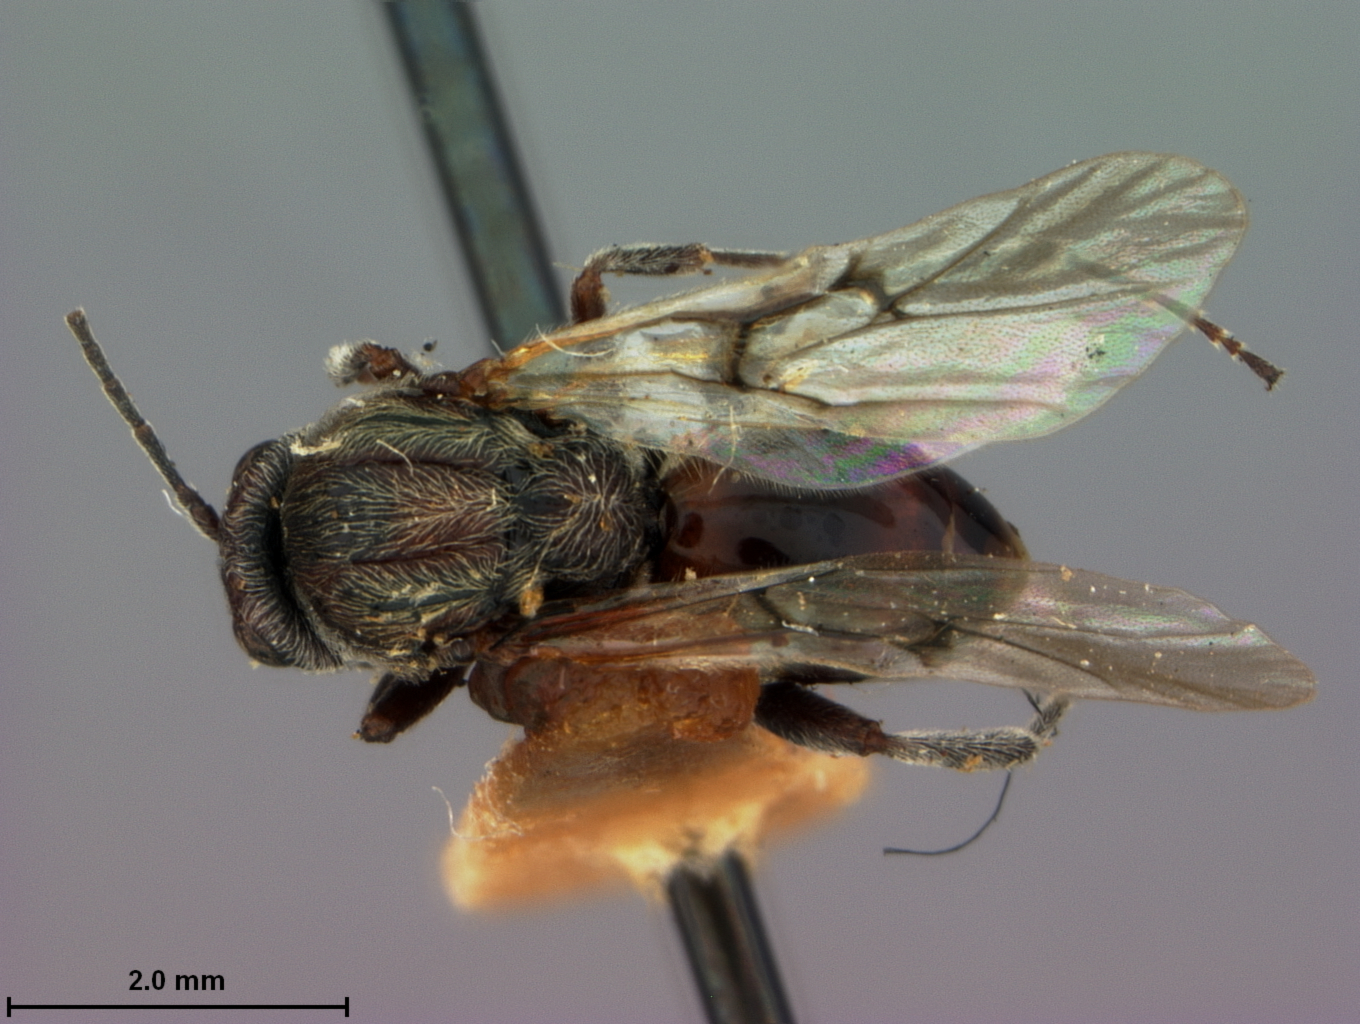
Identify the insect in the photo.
Callirhytis maxima
